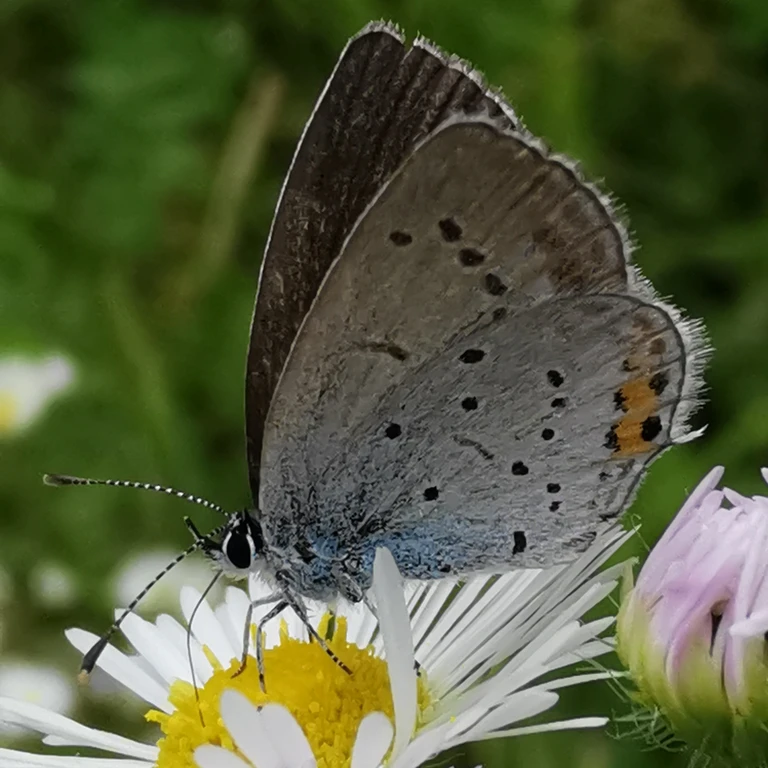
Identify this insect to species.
Cupido argiades (also Elkalyce argiades)
